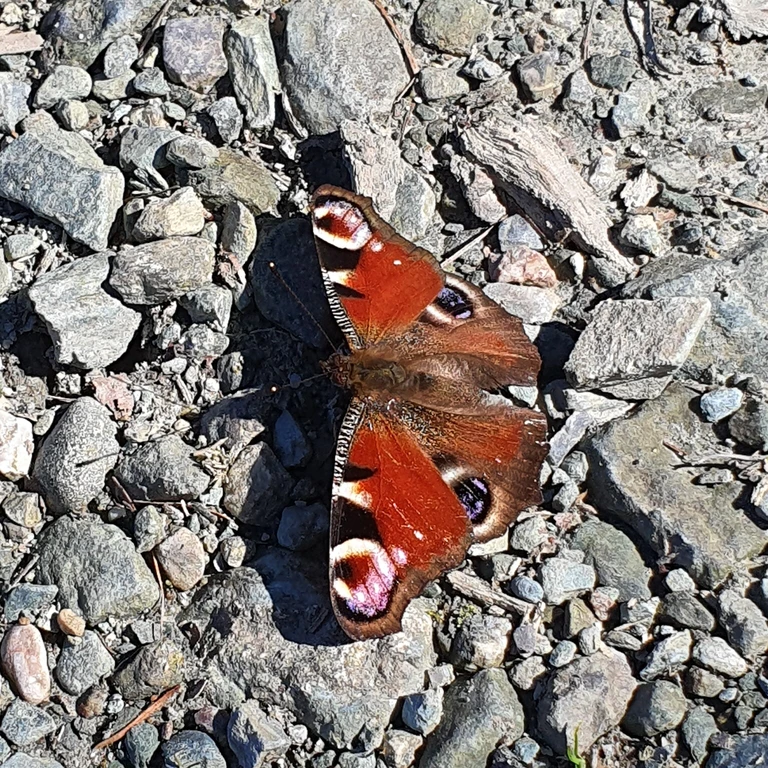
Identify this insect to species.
Aglais io
